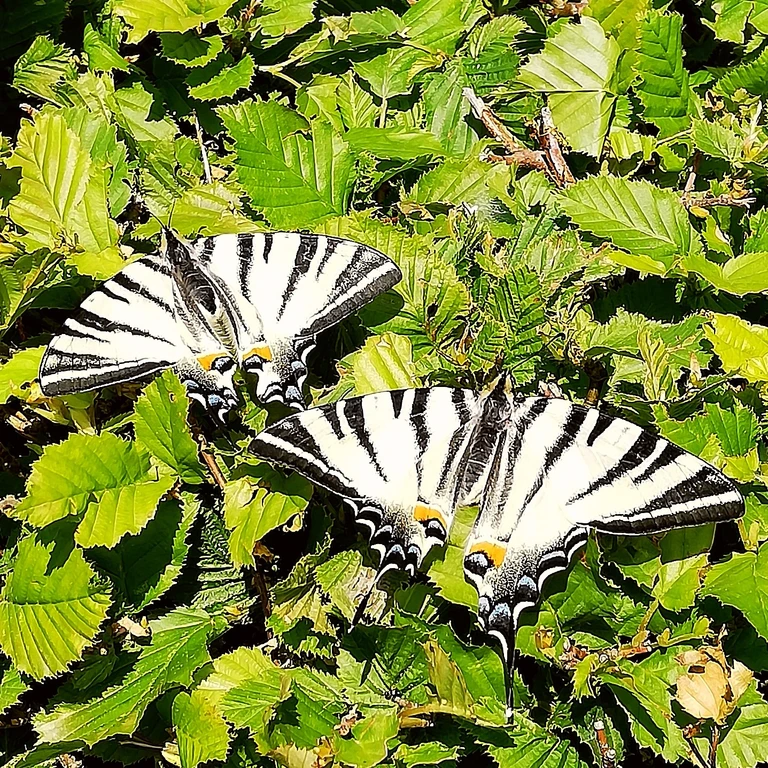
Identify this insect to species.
Iphiclides podalirius
